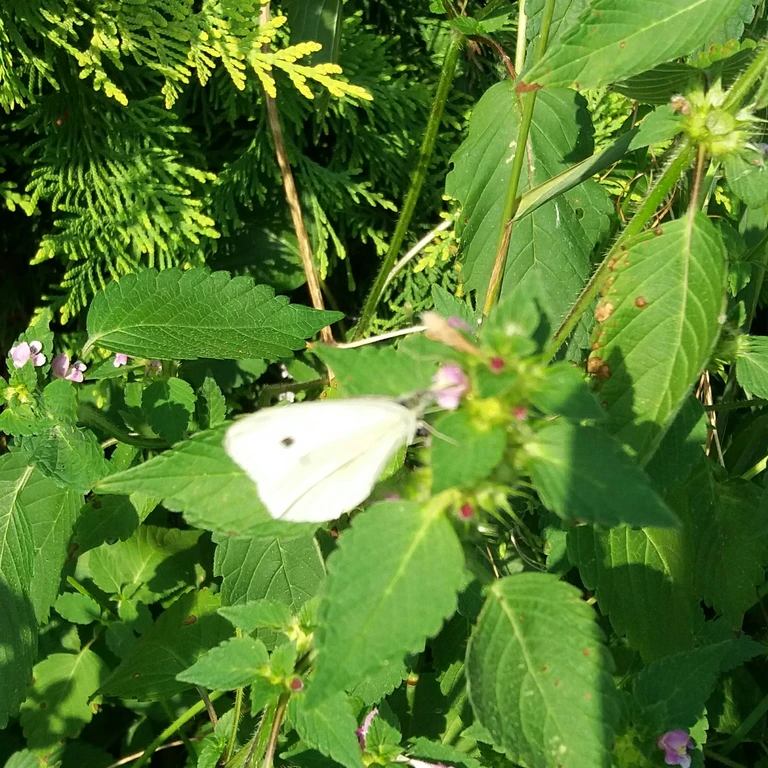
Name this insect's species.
Pieris rapae
